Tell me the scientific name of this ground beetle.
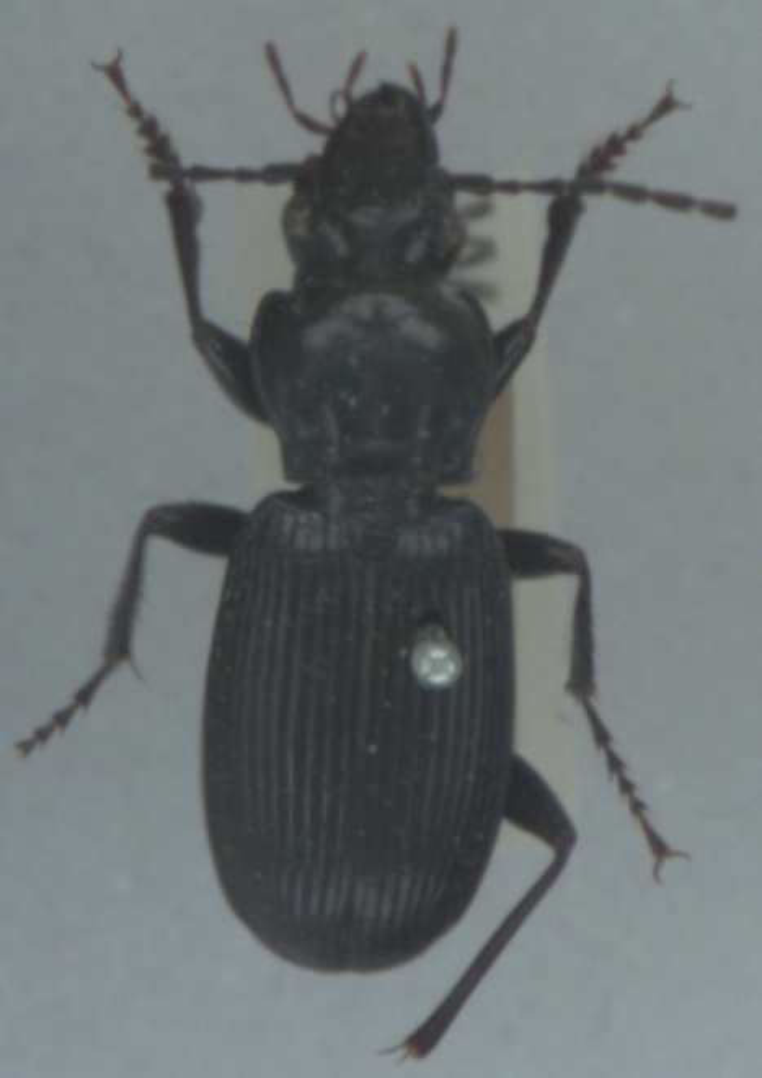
Pterostichus cristatus
